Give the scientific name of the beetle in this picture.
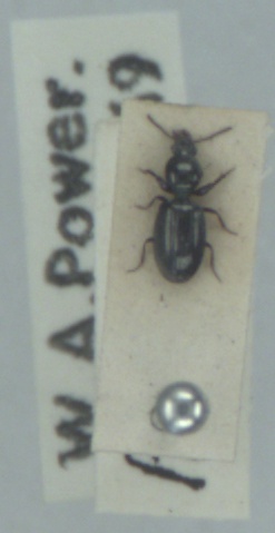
Dyschirius tristis
